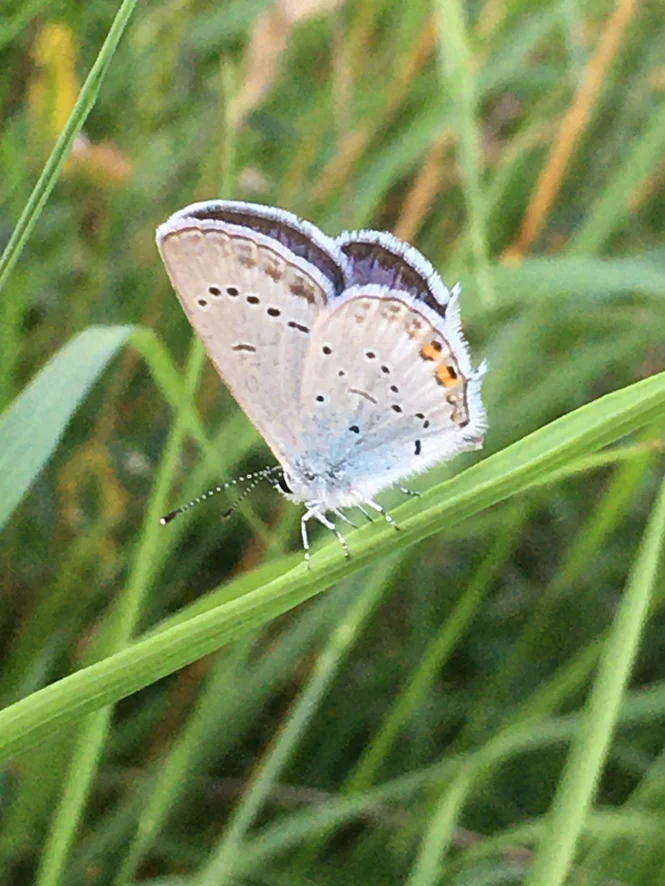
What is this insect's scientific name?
Cupido argiades (also Elkalyce argiades)
